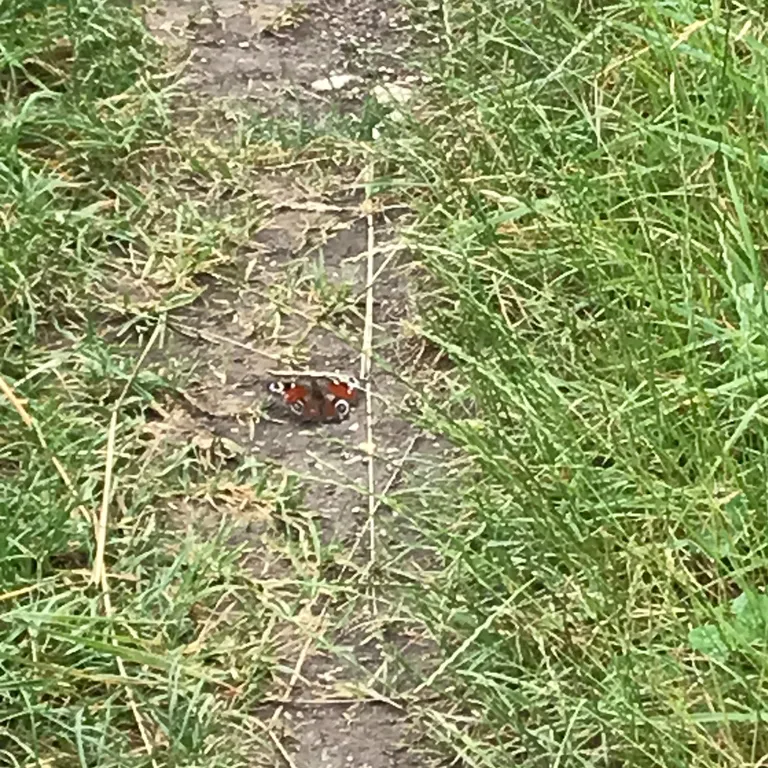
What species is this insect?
Aglais io
